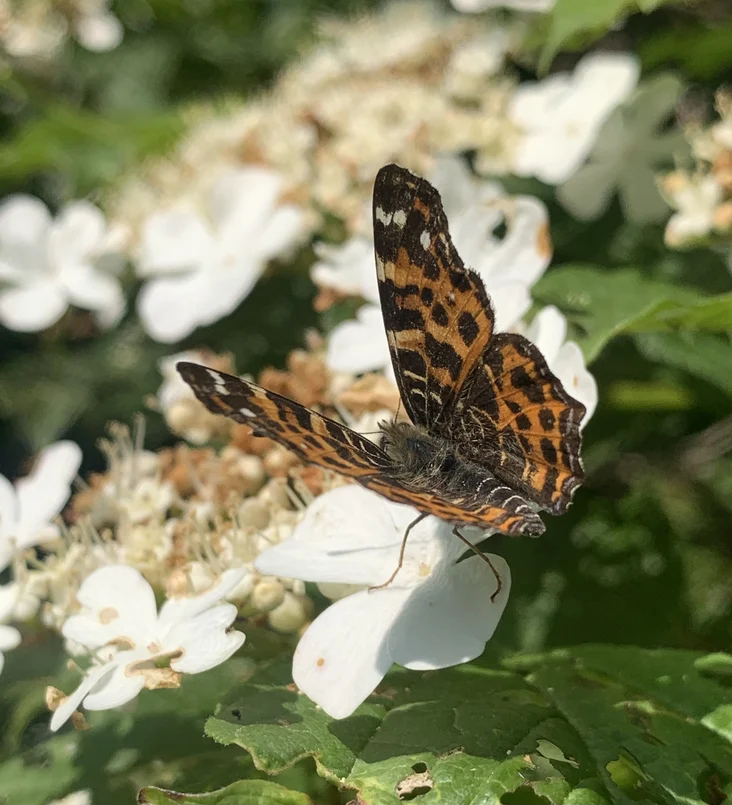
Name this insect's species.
Araschnia levana
